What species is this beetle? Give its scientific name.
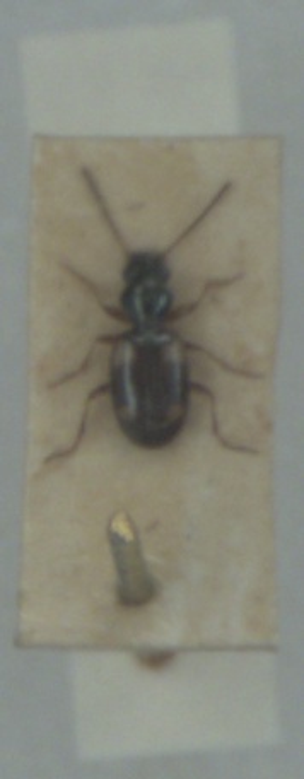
Bembidion quadrimaculatum
